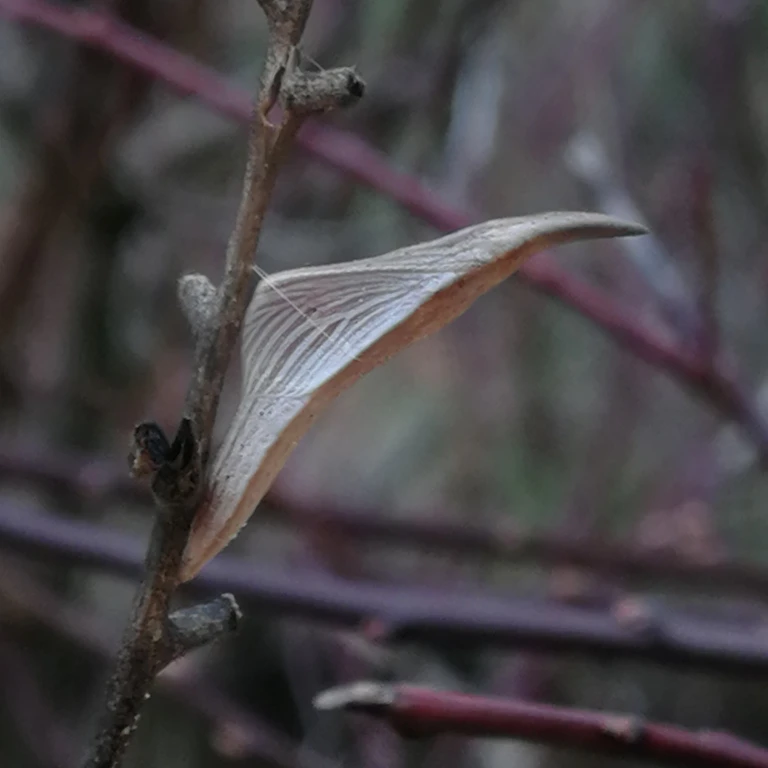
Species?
Anthocharis cardamines
